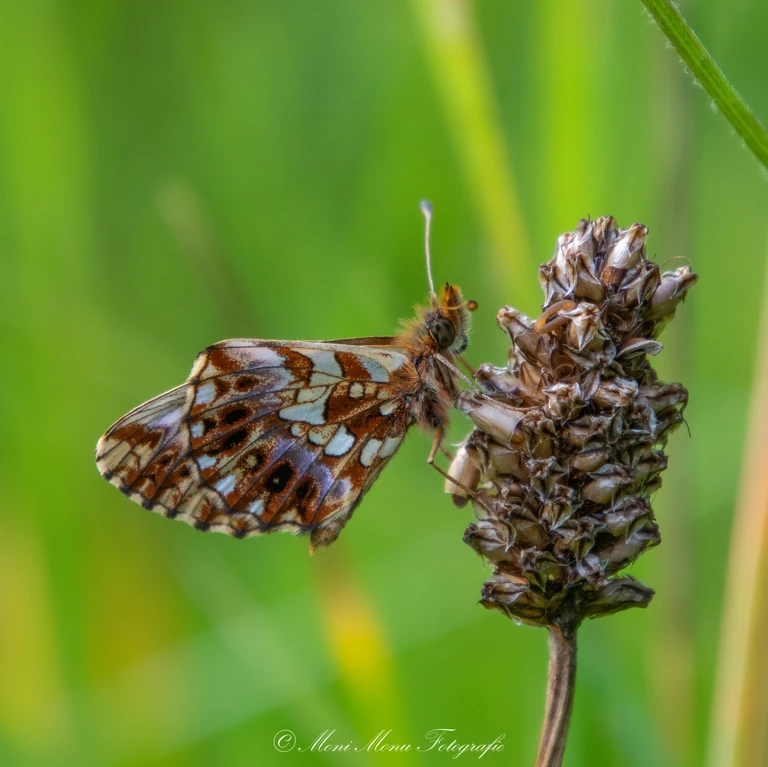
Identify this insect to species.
Boloria dia
